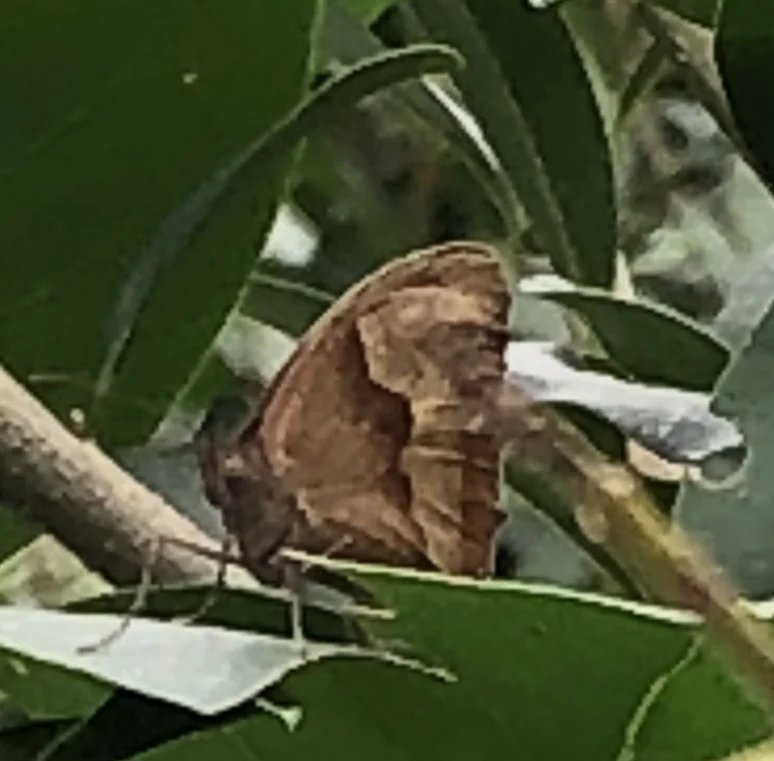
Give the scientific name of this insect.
Maniola jurtina
